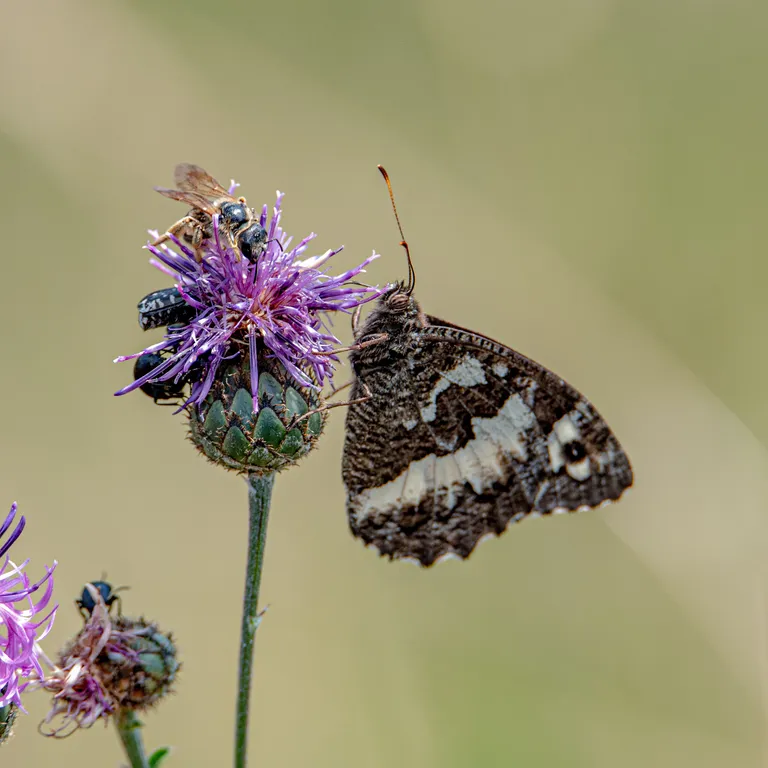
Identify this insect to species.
Brintesia circe
